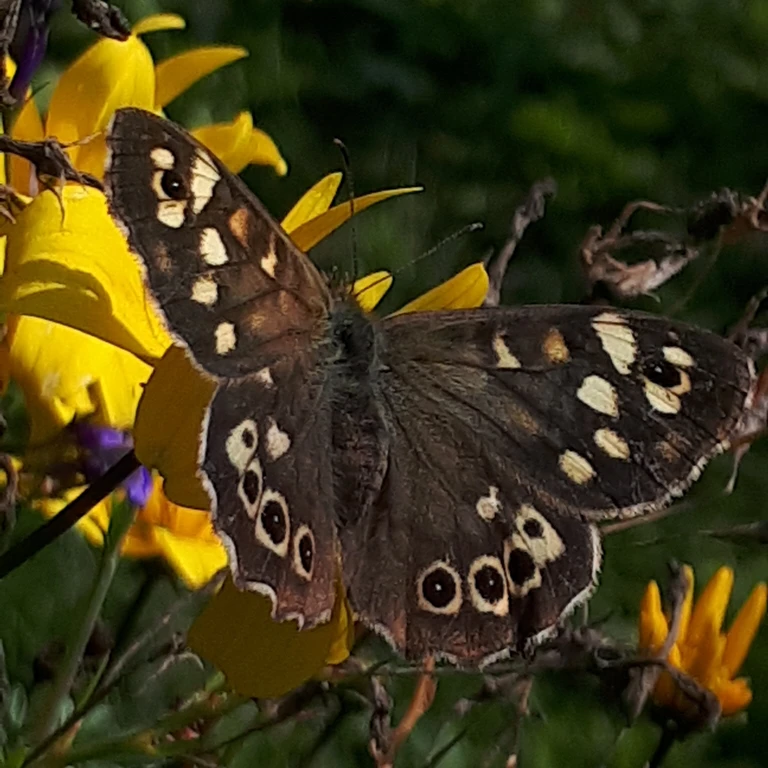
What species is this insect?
Pararge aegeria
